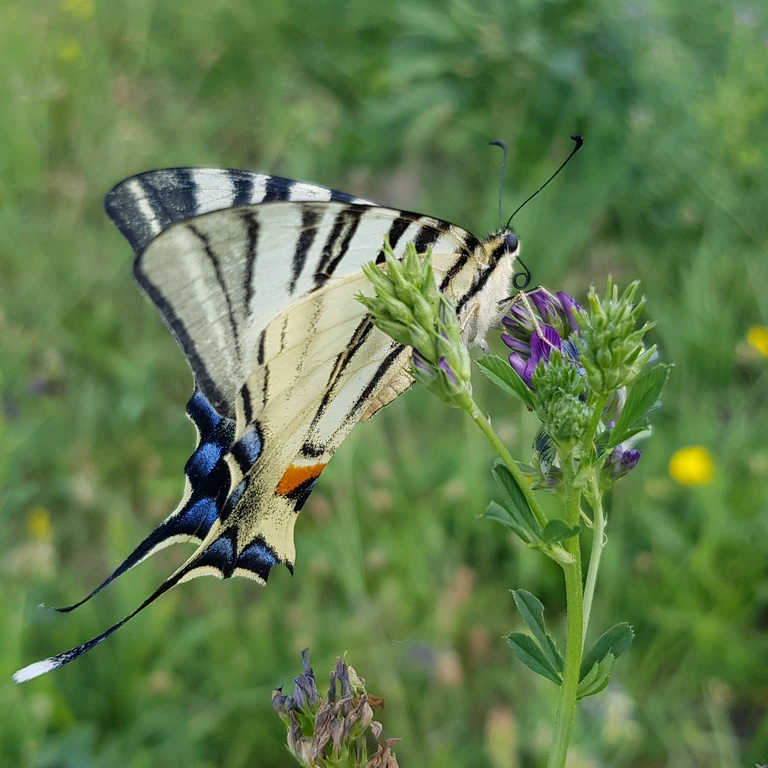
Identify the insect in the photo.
Iphiclides podalirius
